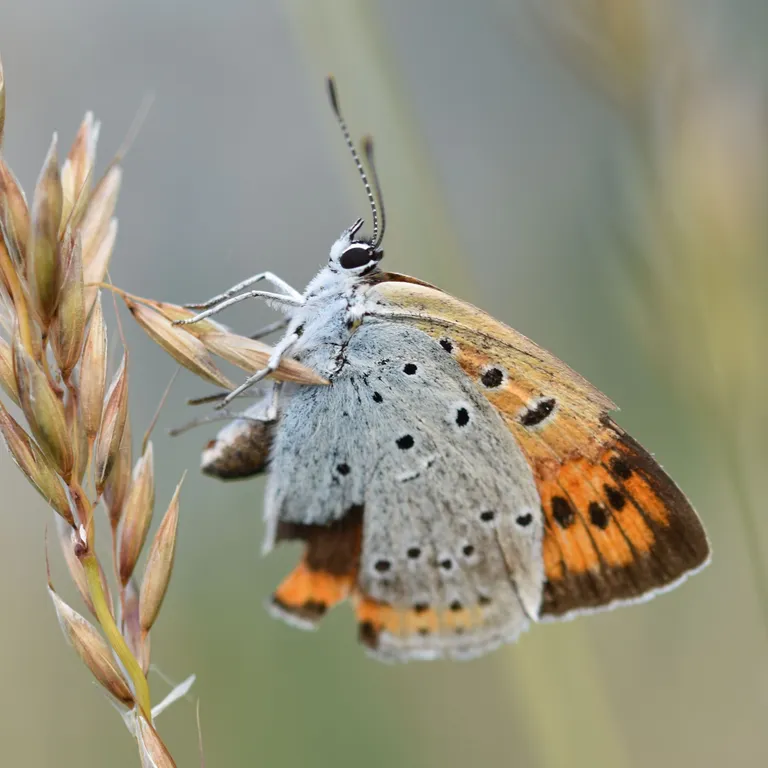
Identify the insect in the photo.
Lycaena dispar
